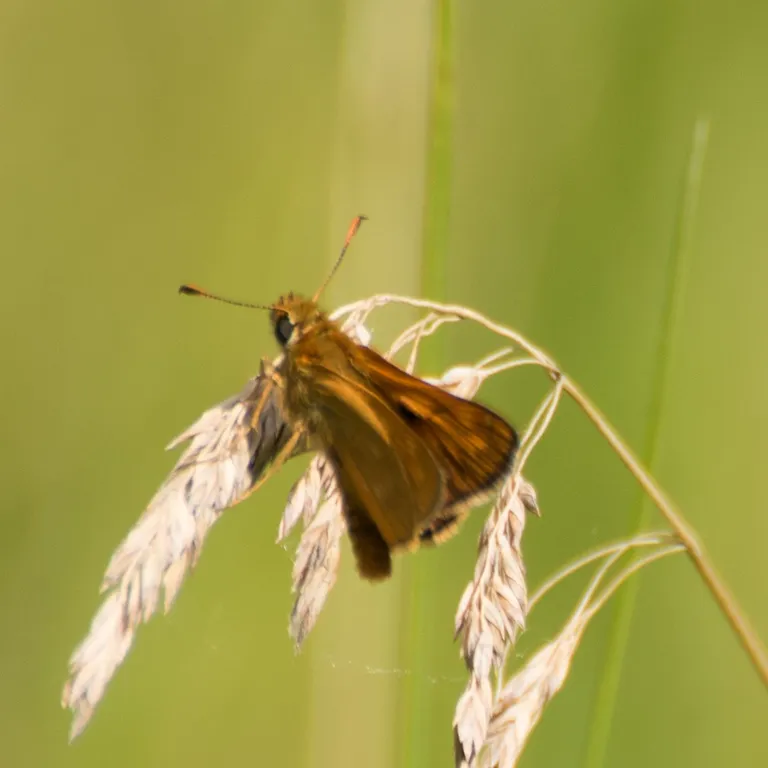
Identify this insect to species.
Ochlodes sylvanus (also Ochlodes venata)
